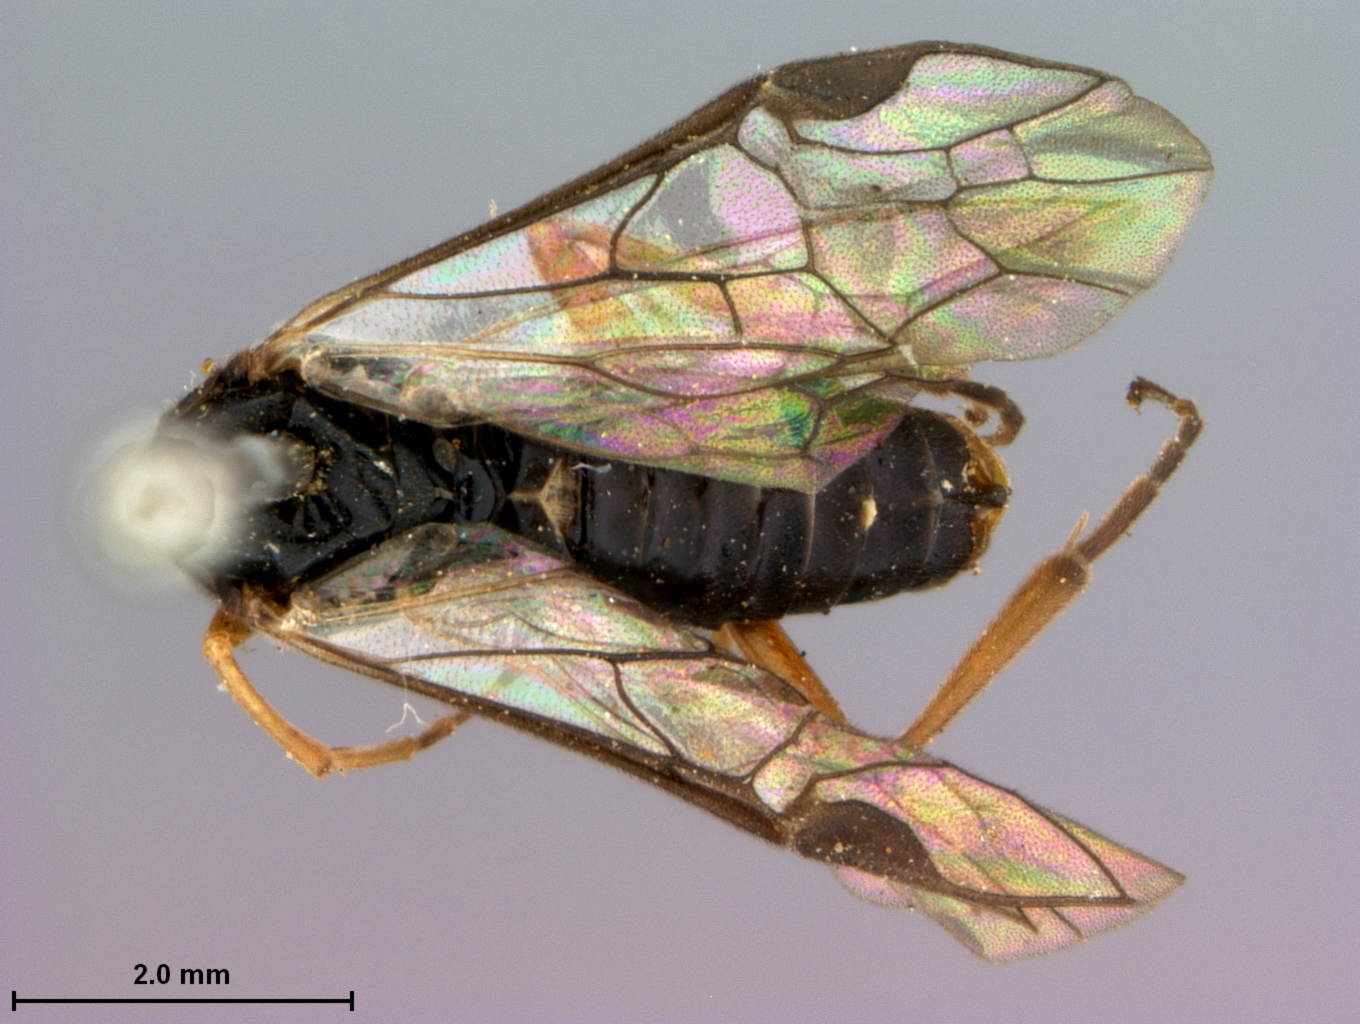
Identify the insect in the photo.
Pachynematus koebelei
